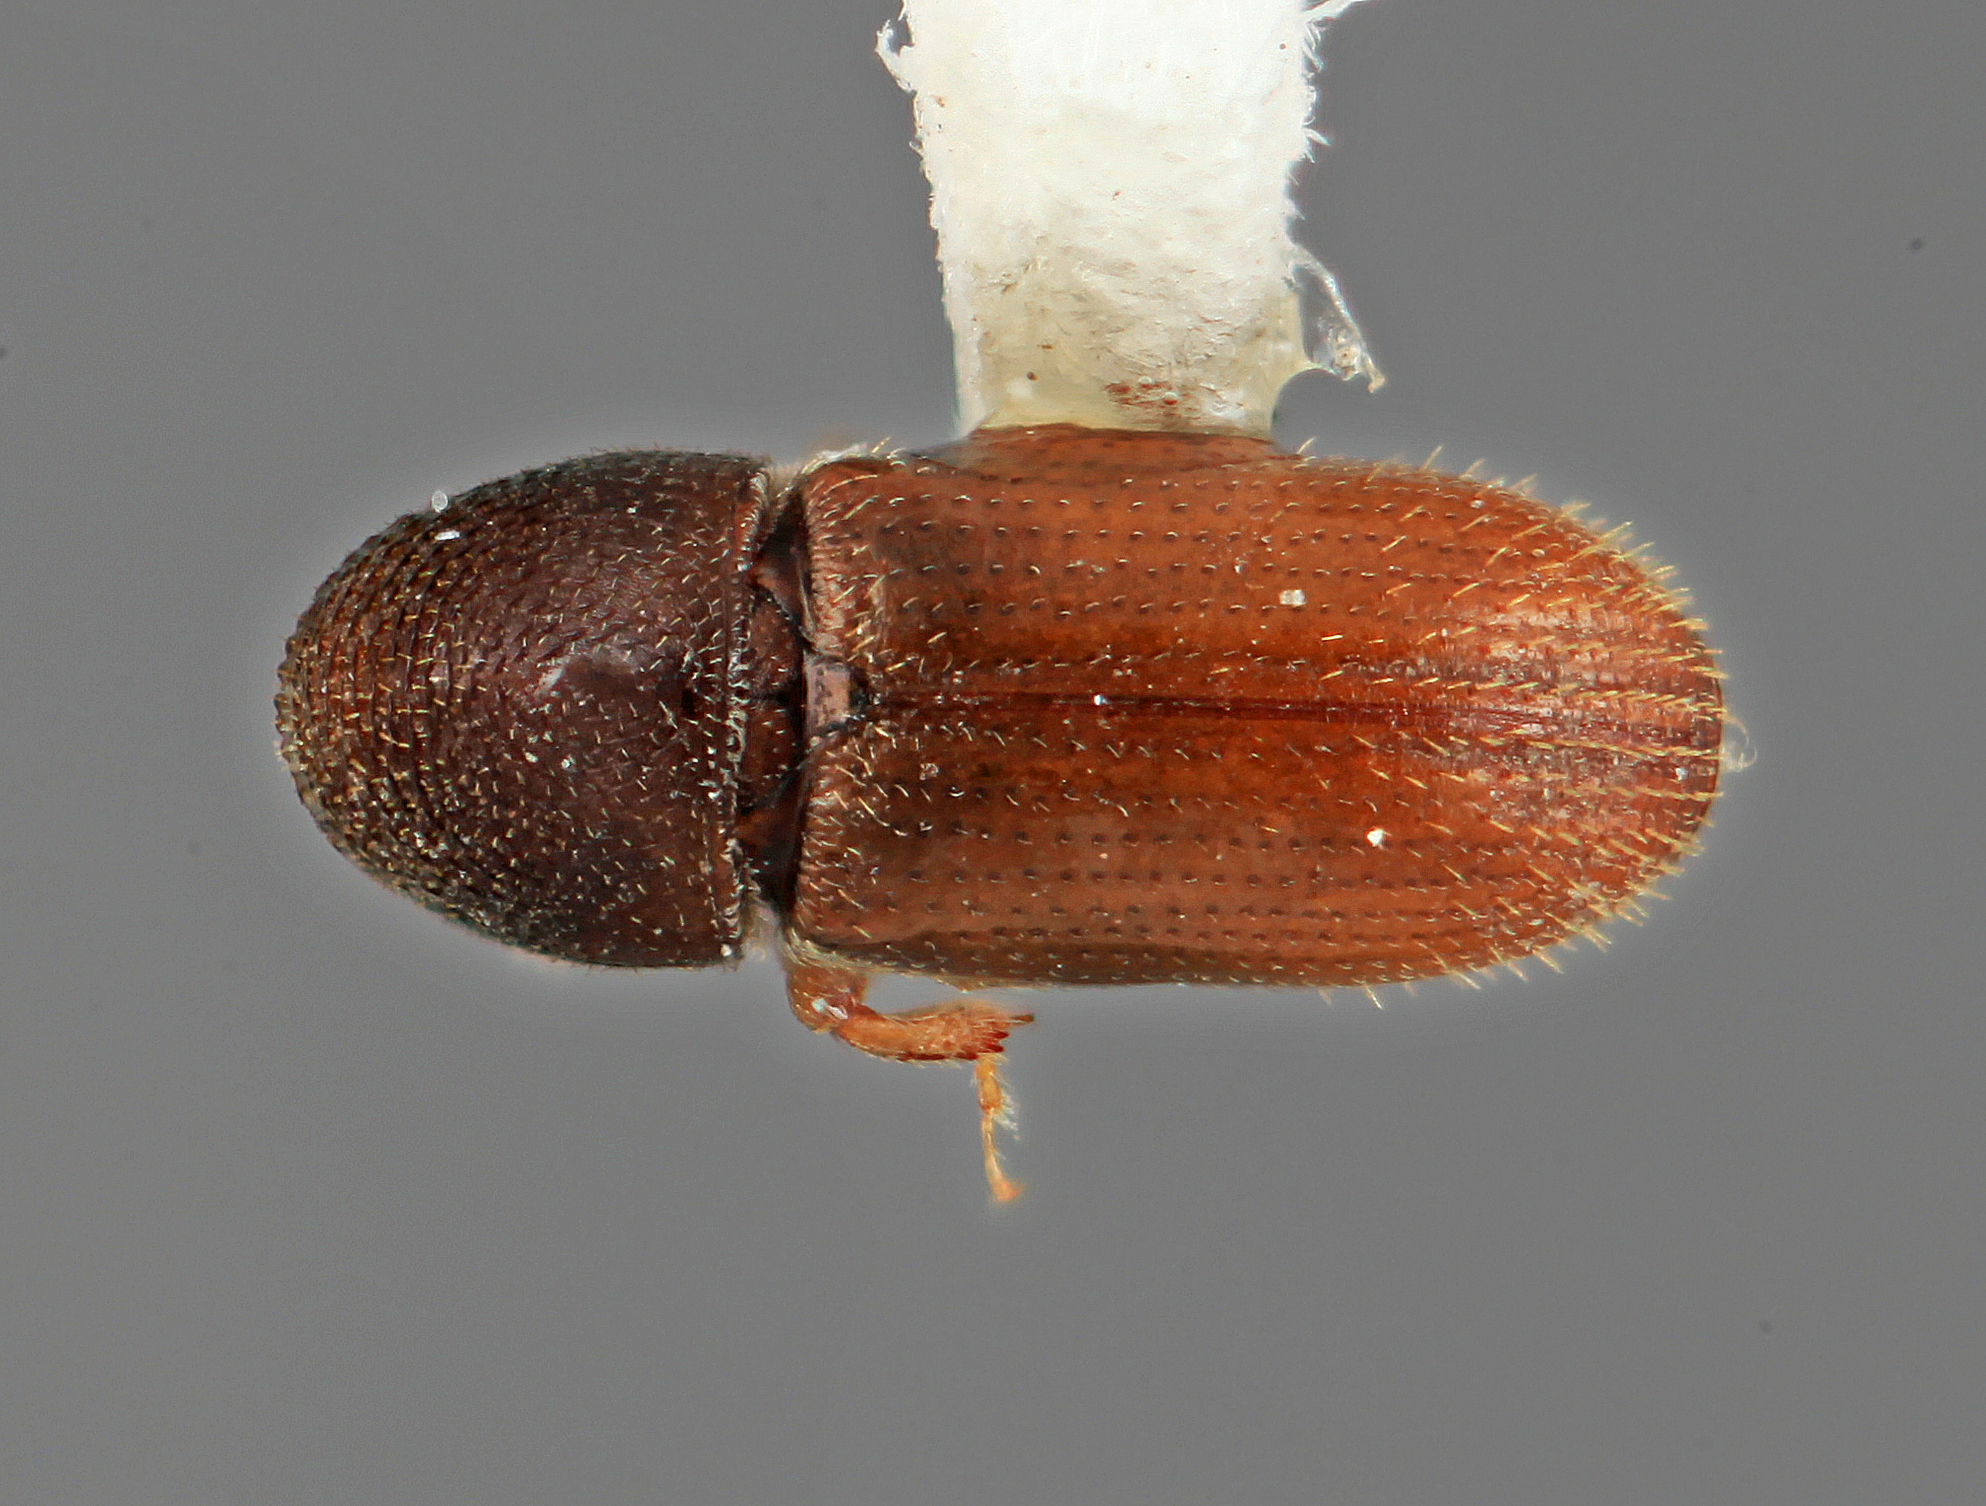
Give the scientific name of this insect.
Araptus andinus
